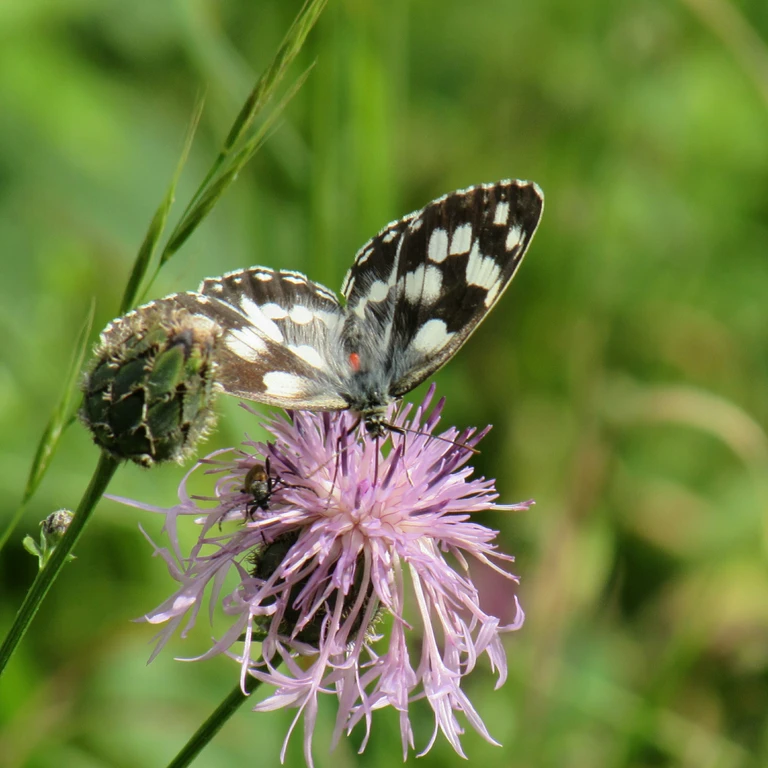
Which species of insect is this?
Melanargia galathea
